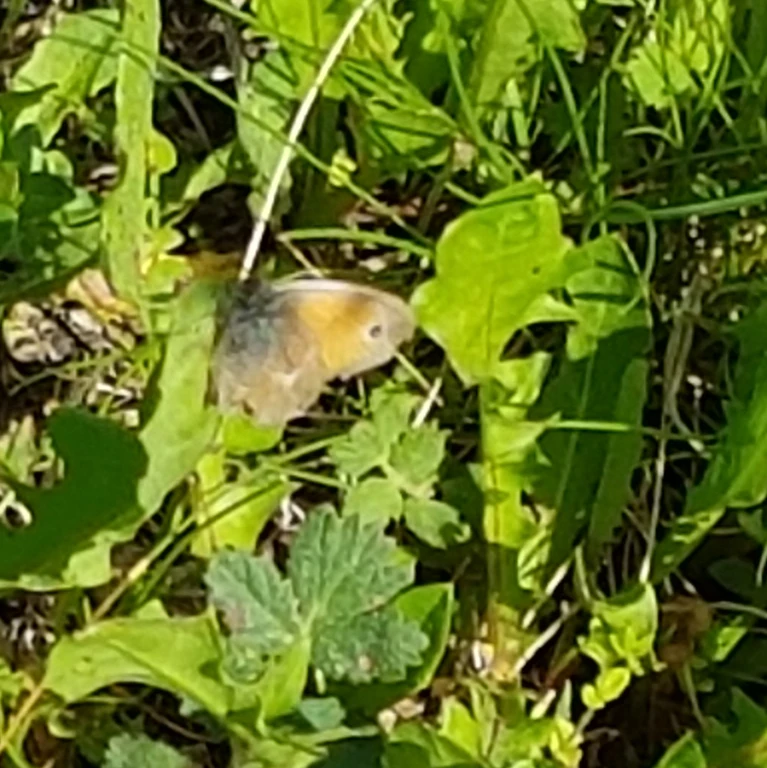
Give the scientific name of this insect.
Coenonympha pamphilus
